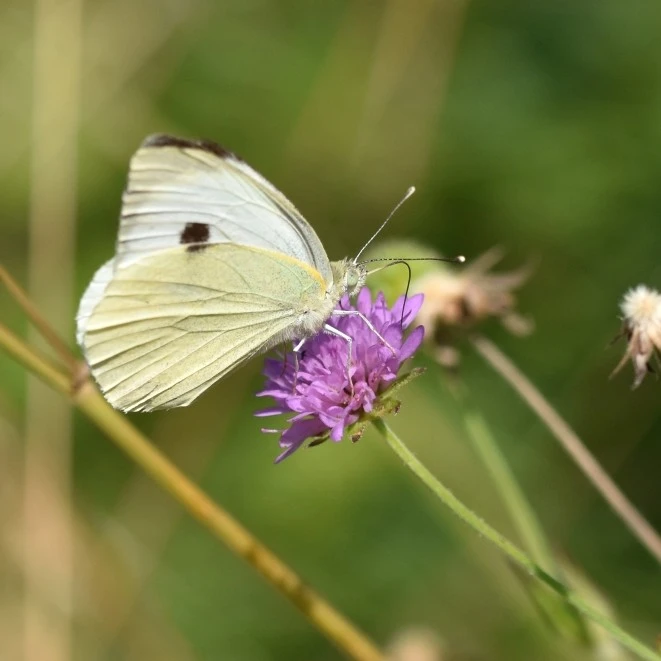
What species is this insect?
Pieris brassicae
